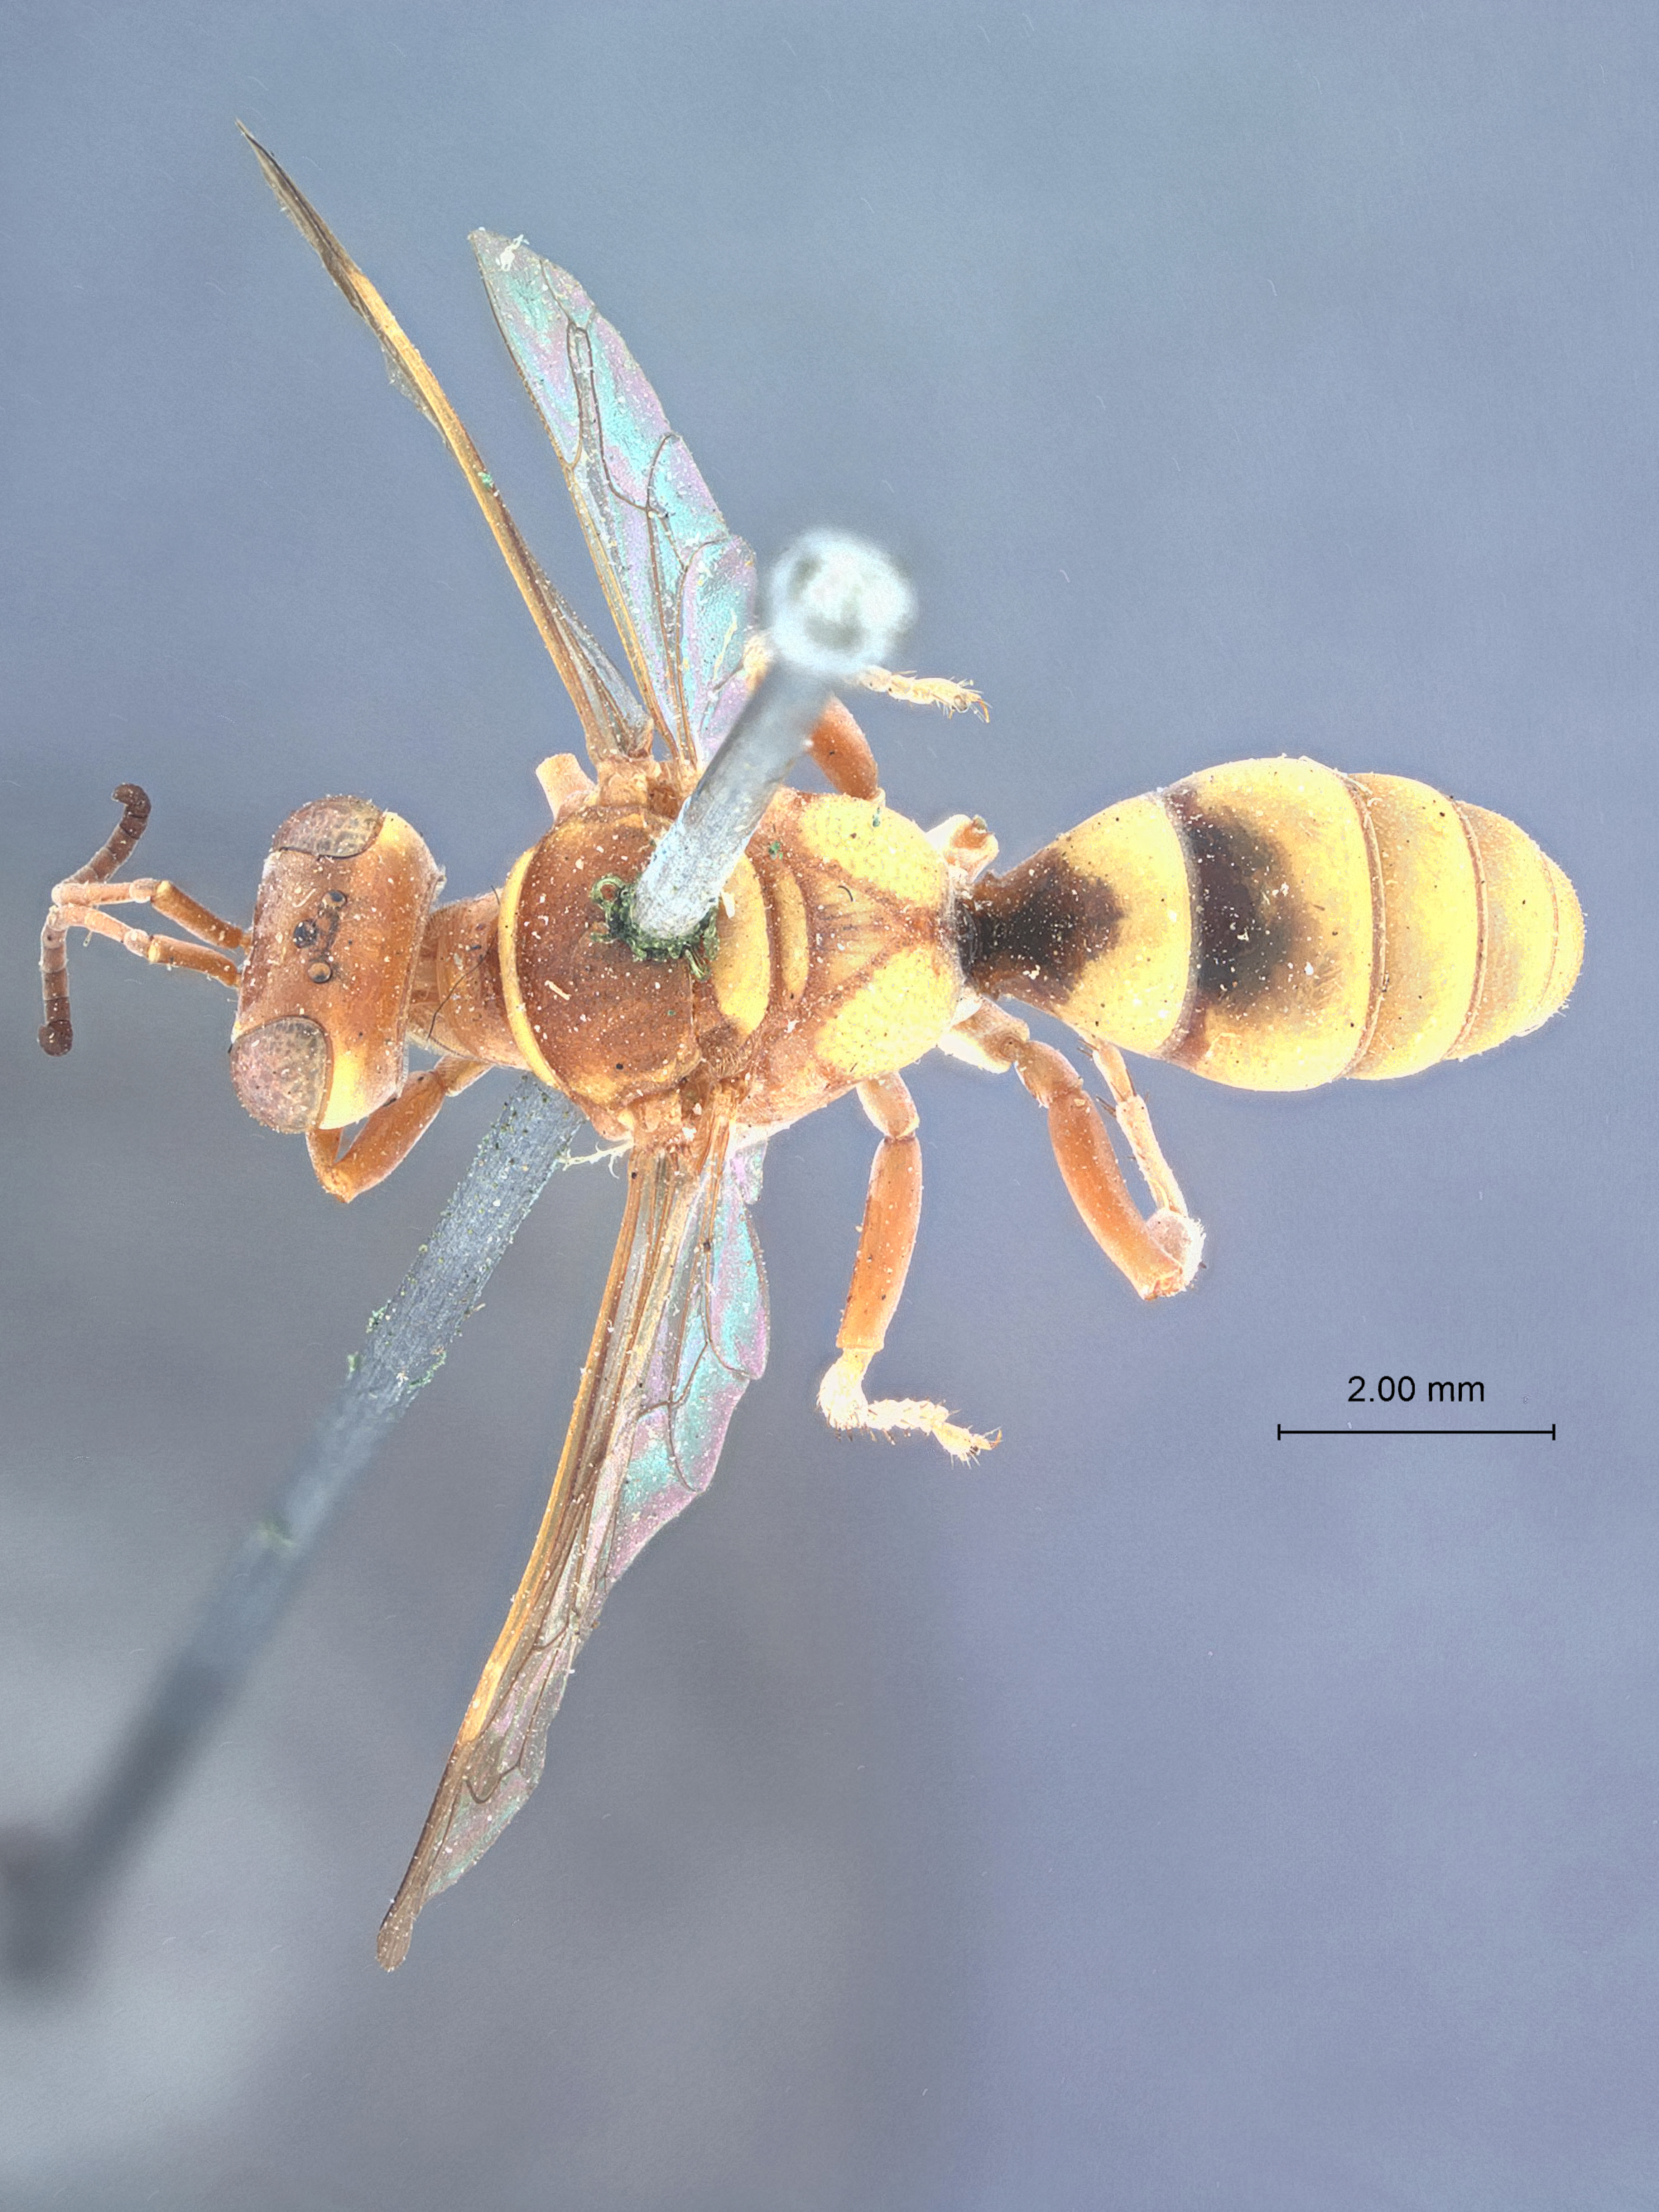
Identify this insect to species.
Gorytes diversus
